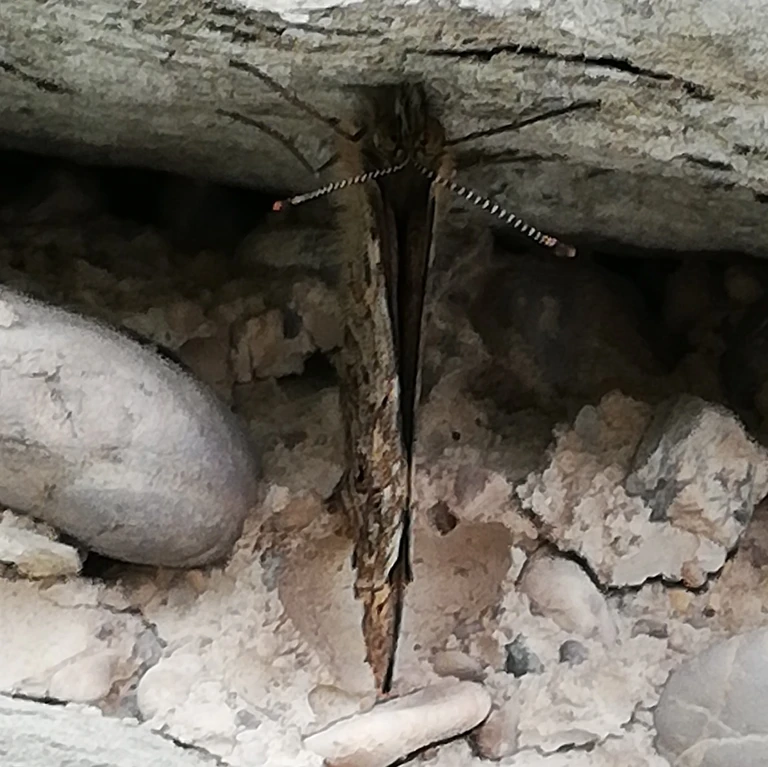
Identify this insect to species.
Lasiommata megera (also Pararge megera)
